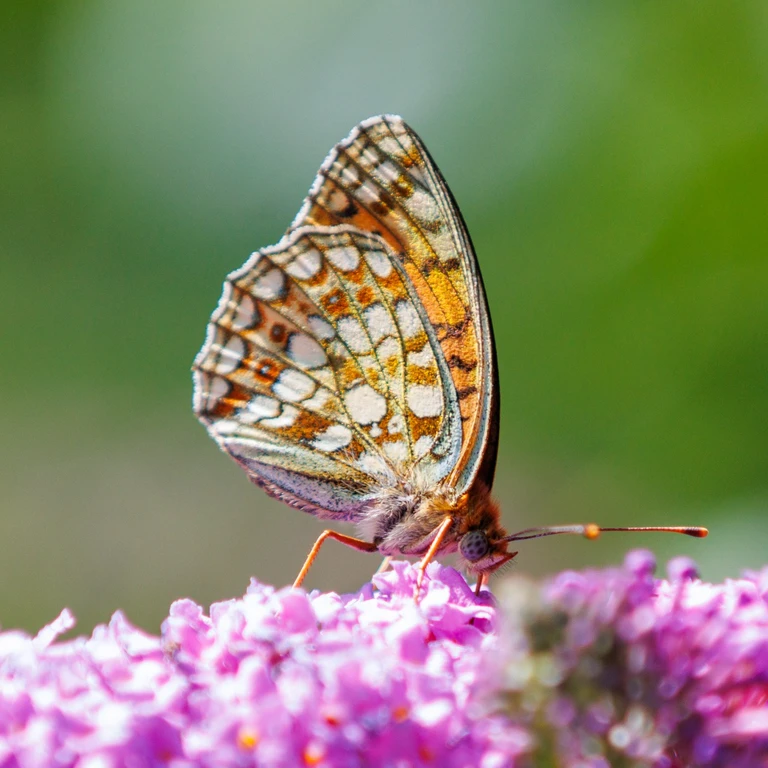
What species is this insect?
Fabriciana niobe
